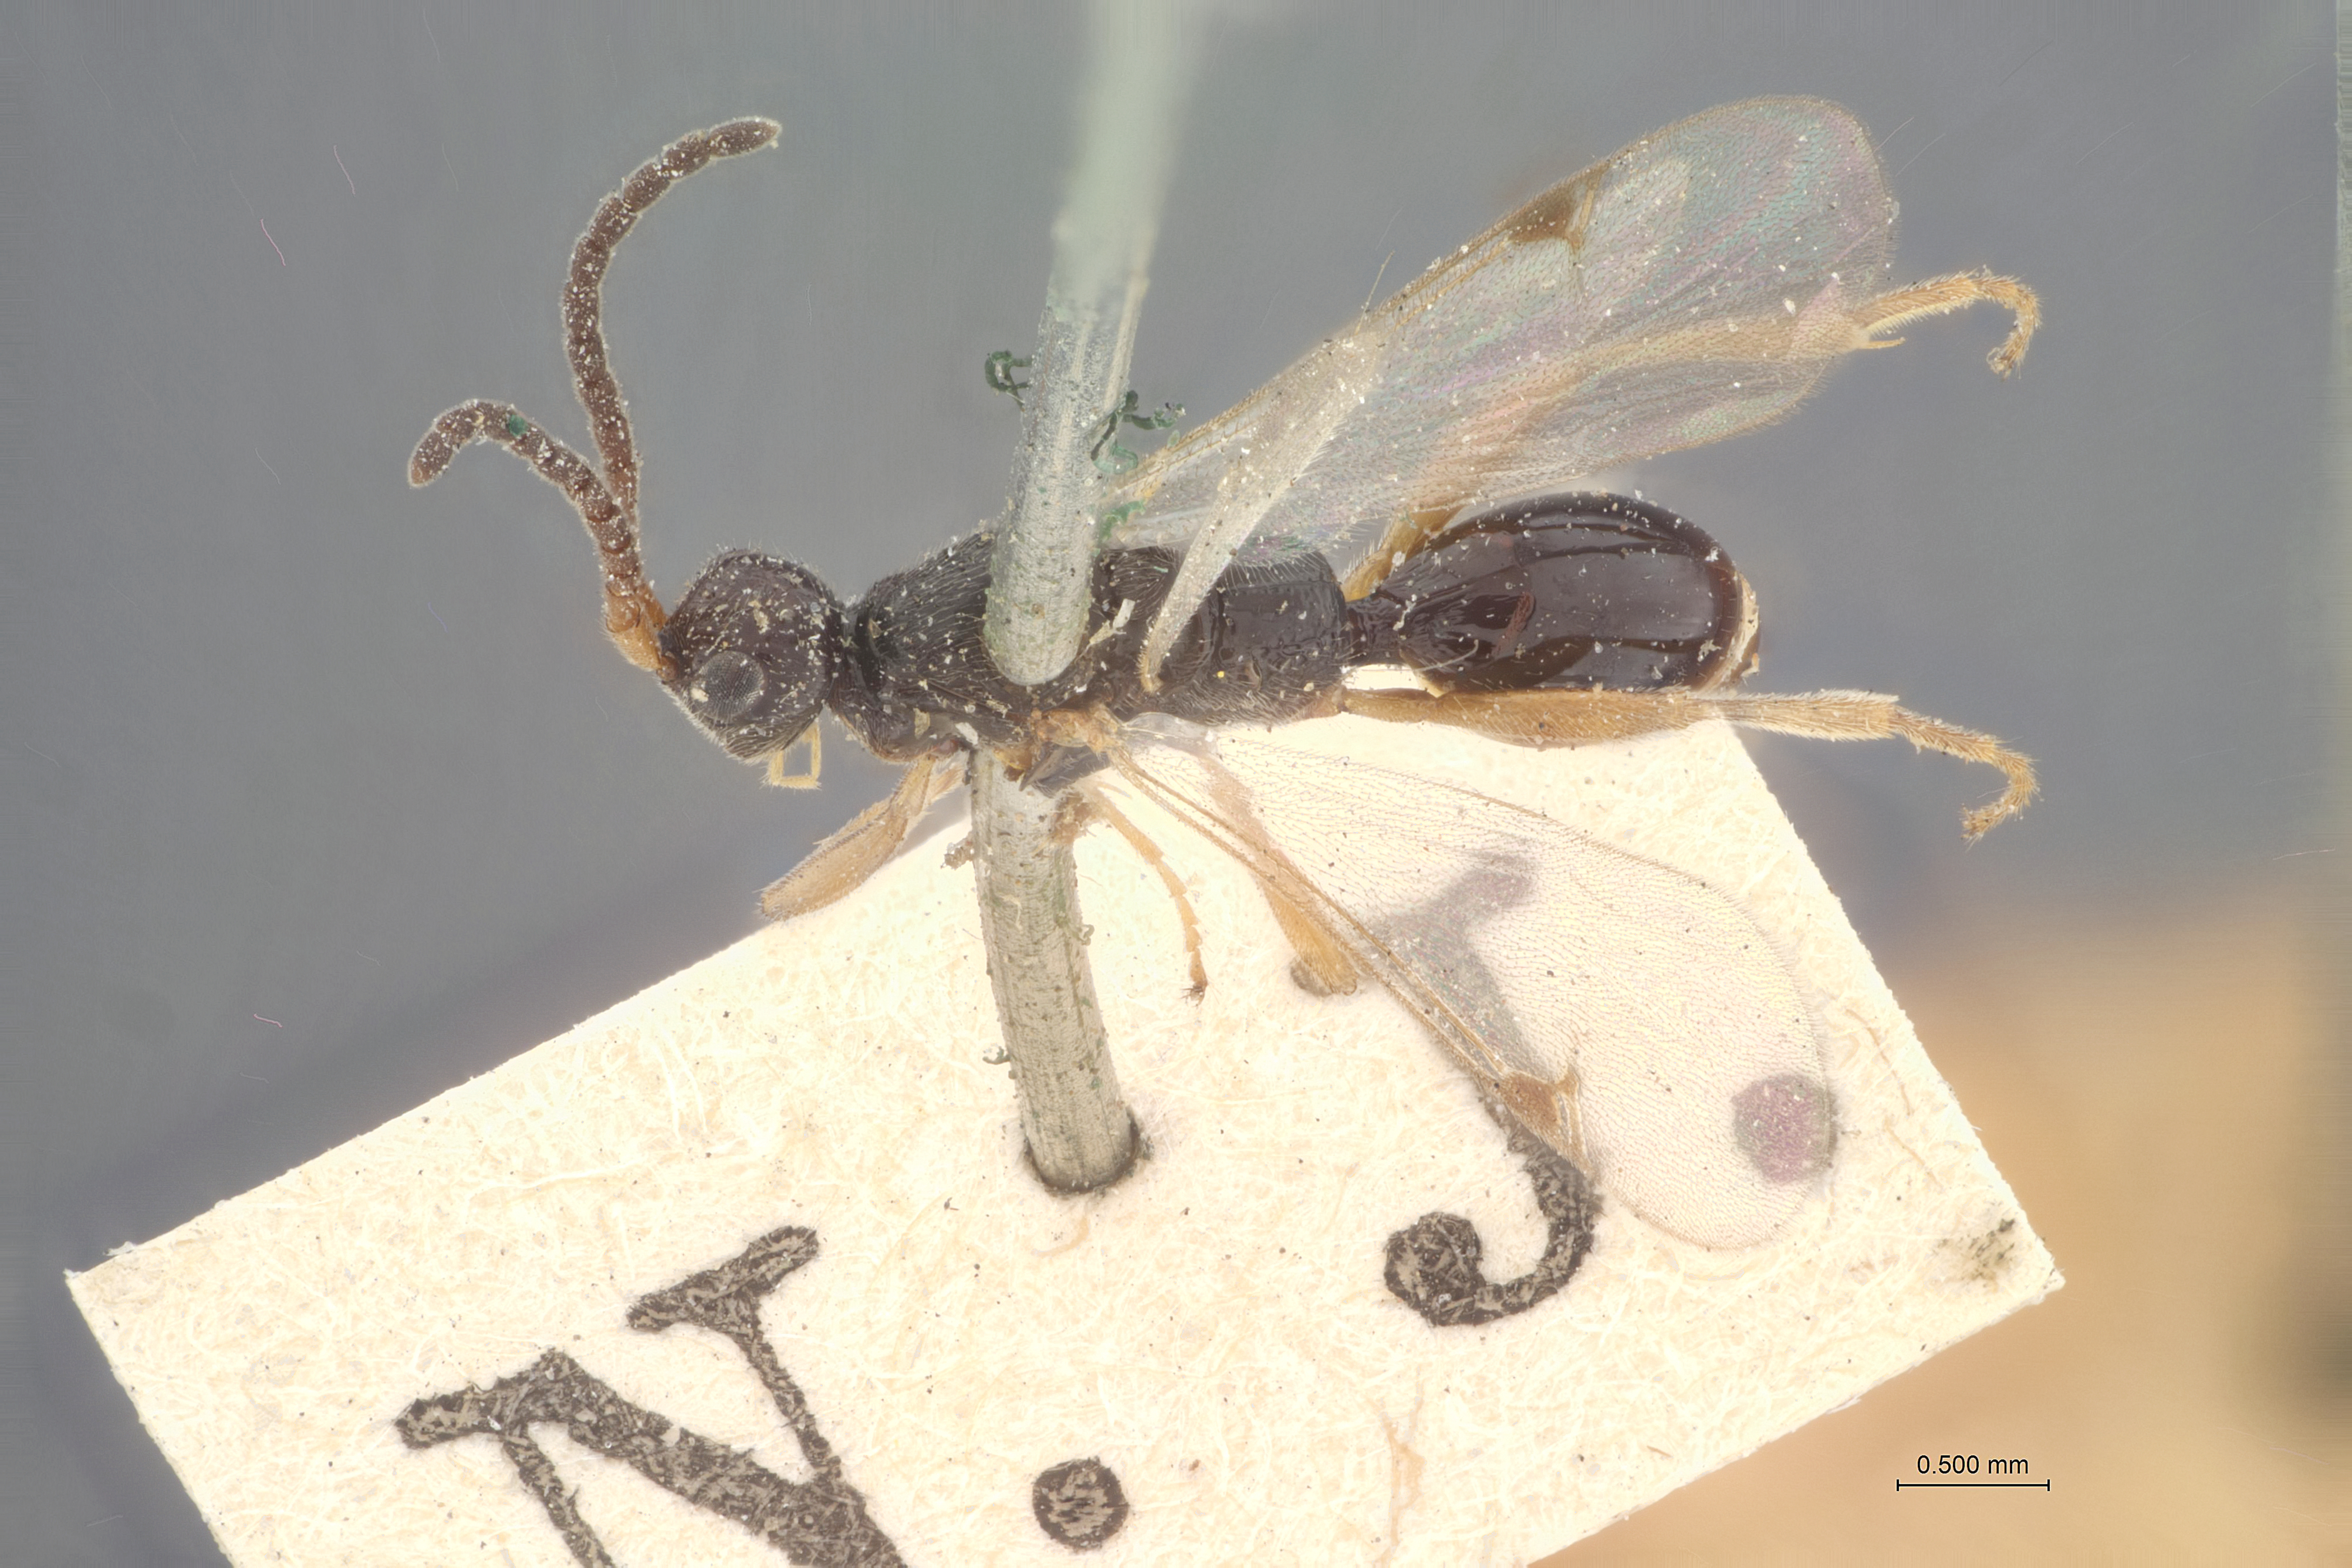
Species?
Proctotrypes quadriceps
